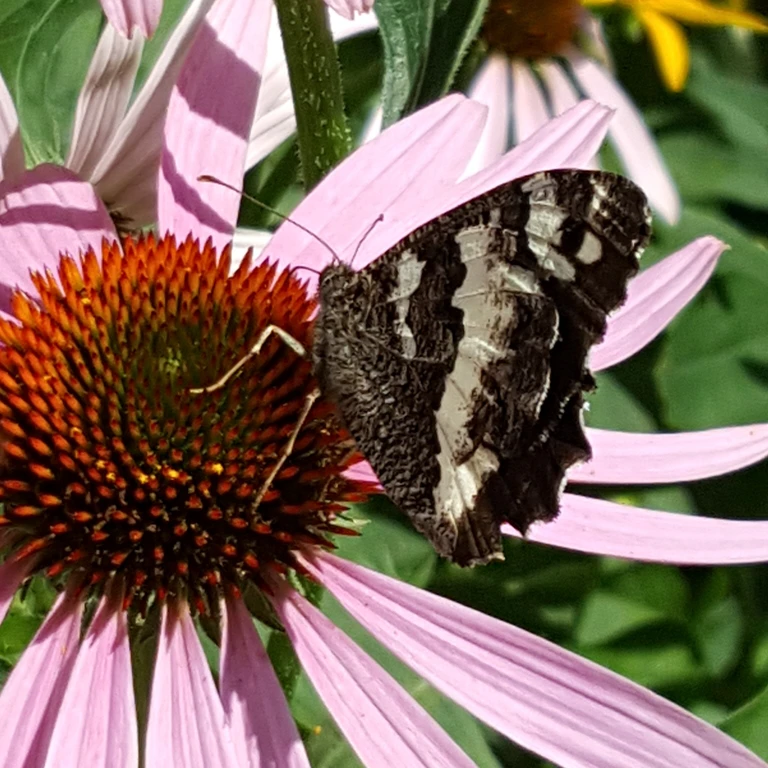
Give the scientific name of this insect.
Brintesia circe
